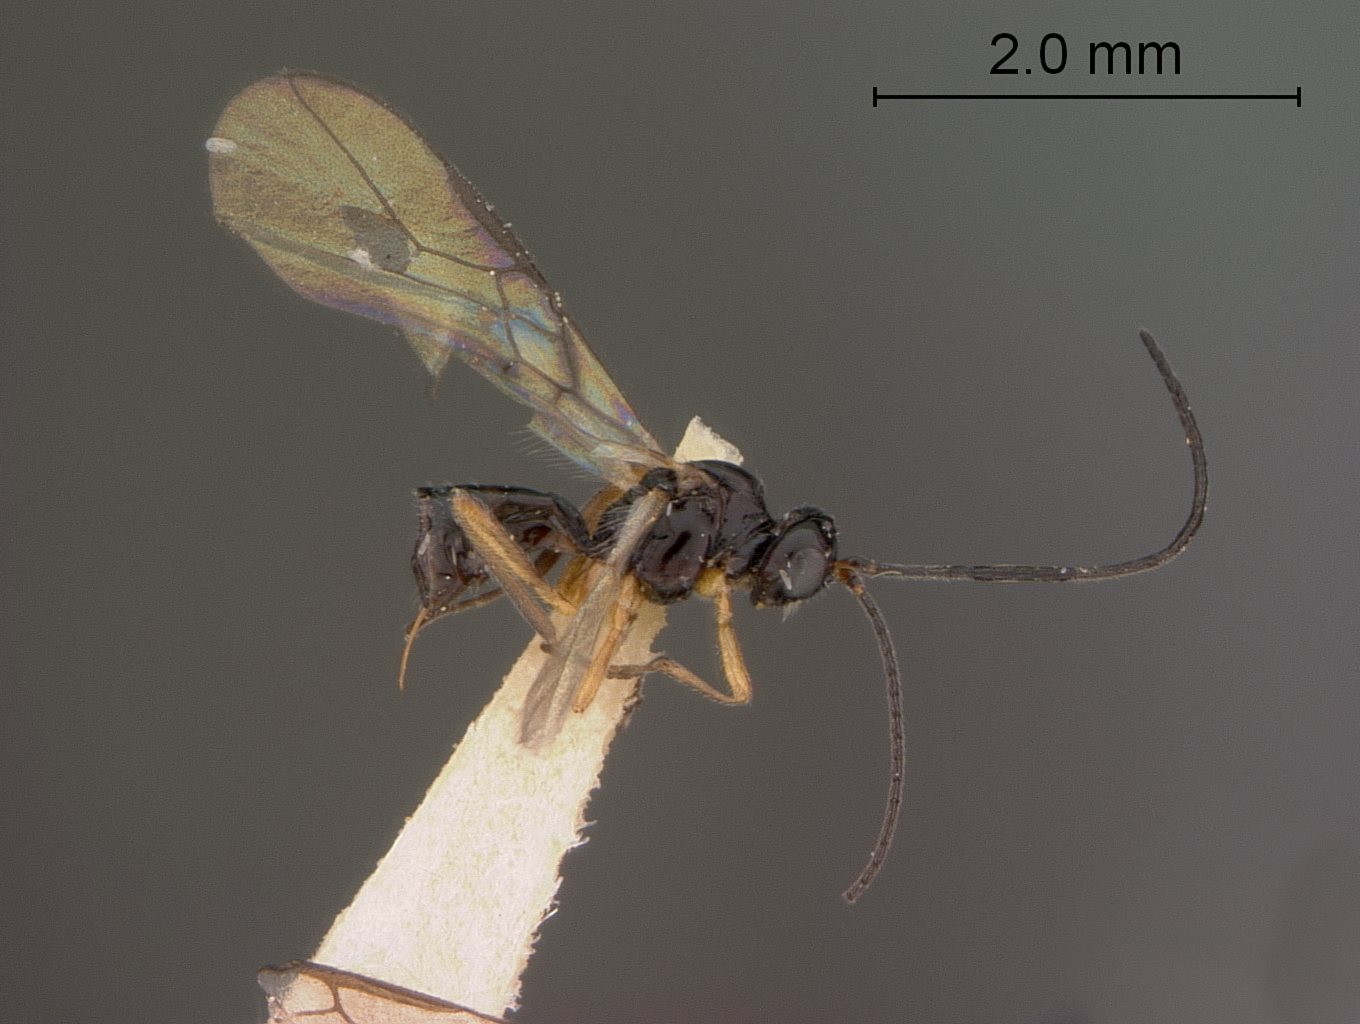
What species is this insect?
Opius blancasi
